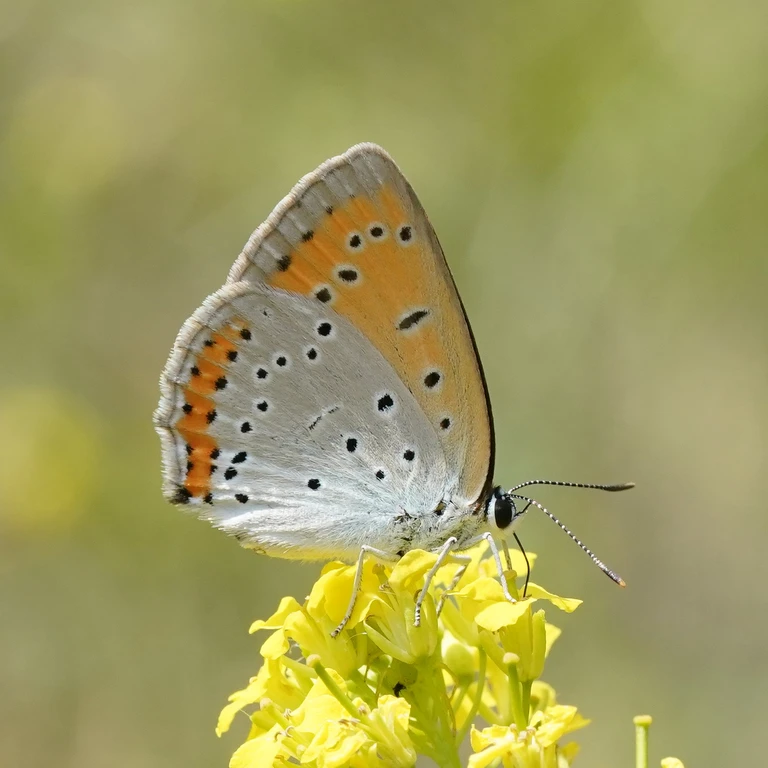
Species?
Lycaena dispar
